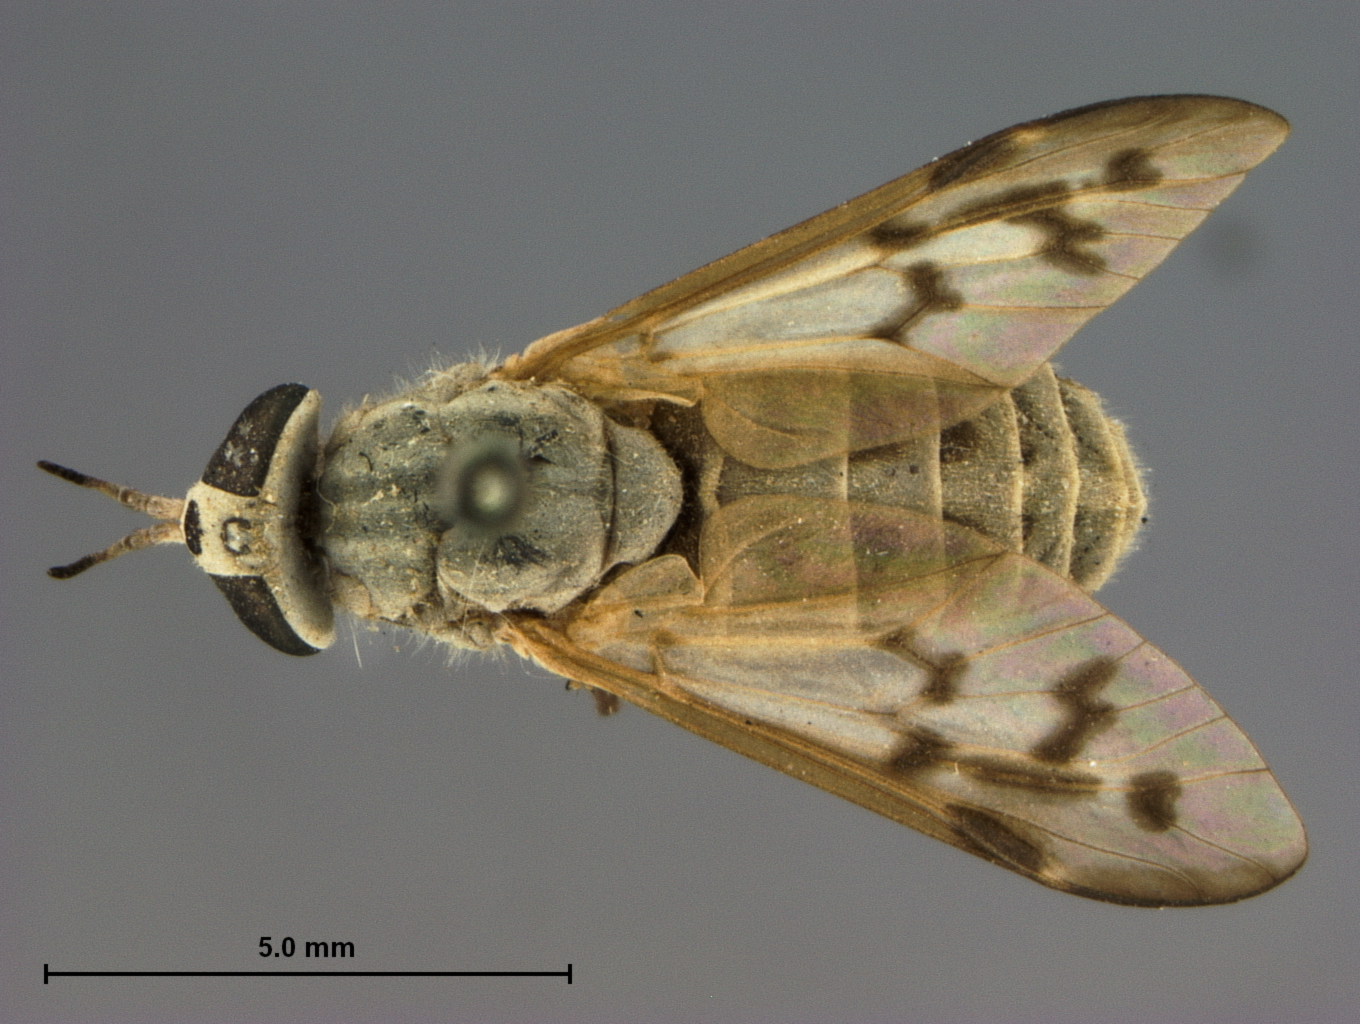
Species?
Silvius sayi
